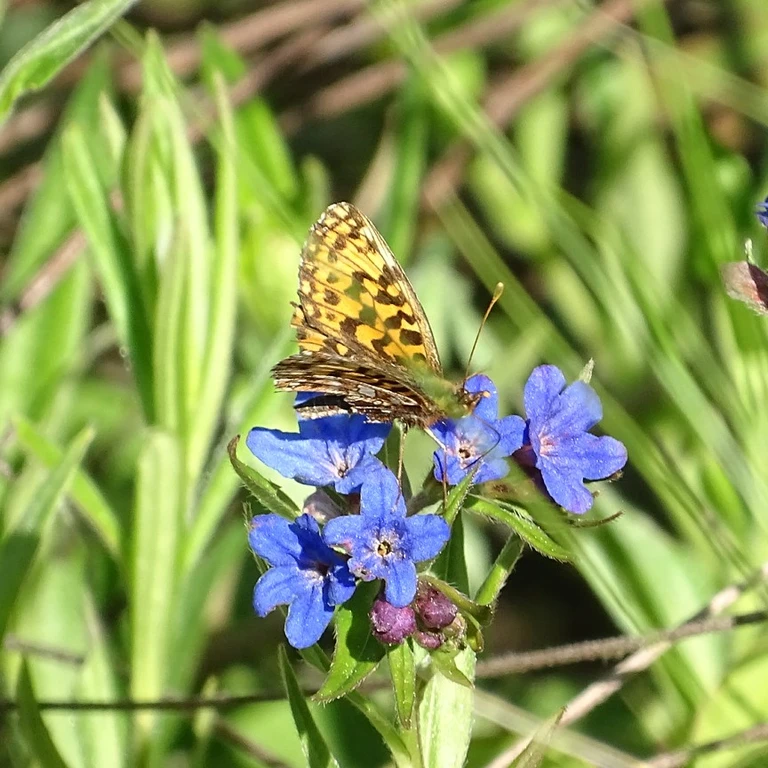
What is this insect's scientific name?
Boloria dia
